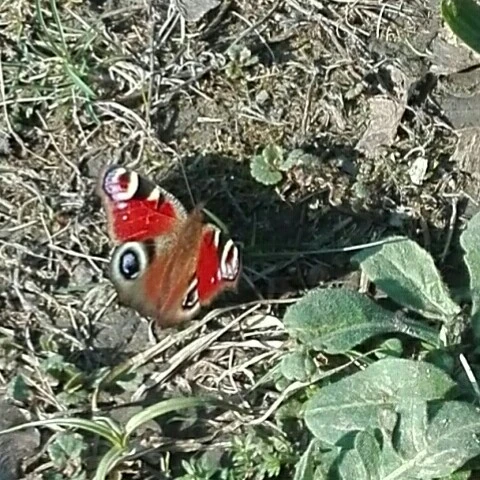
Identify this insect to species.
Aglais io
